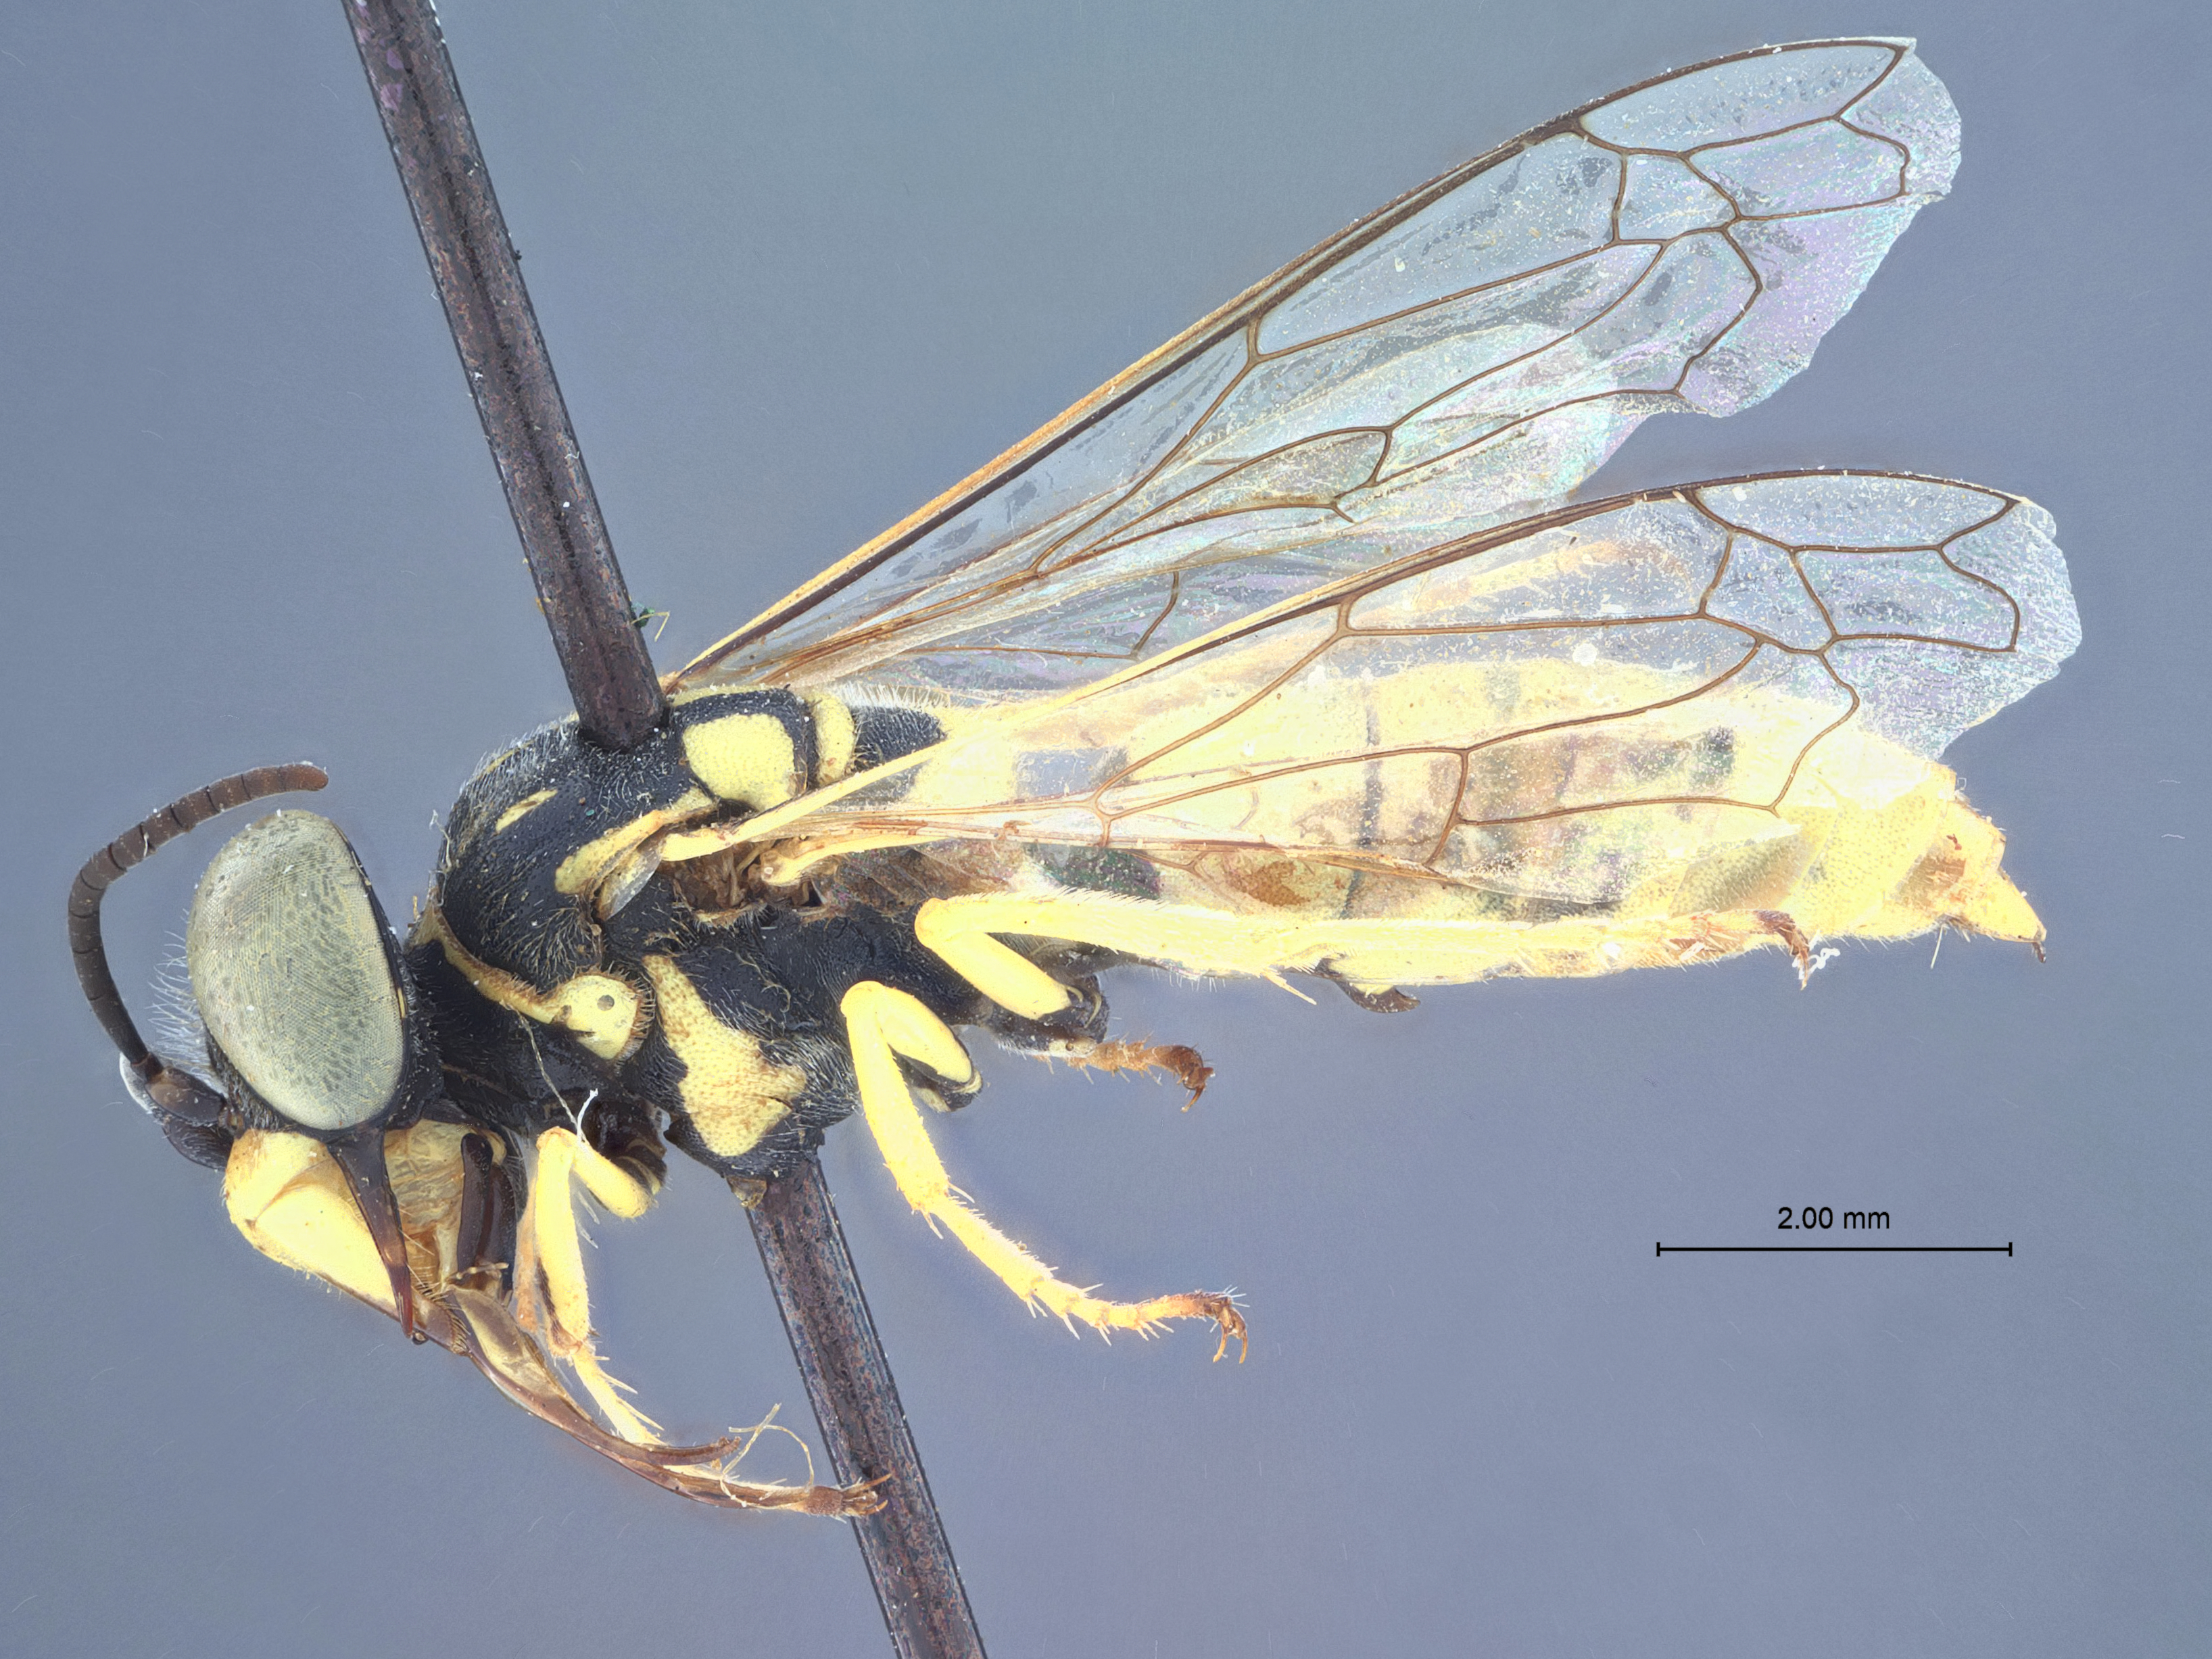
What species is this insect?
Microbembex monodonta
